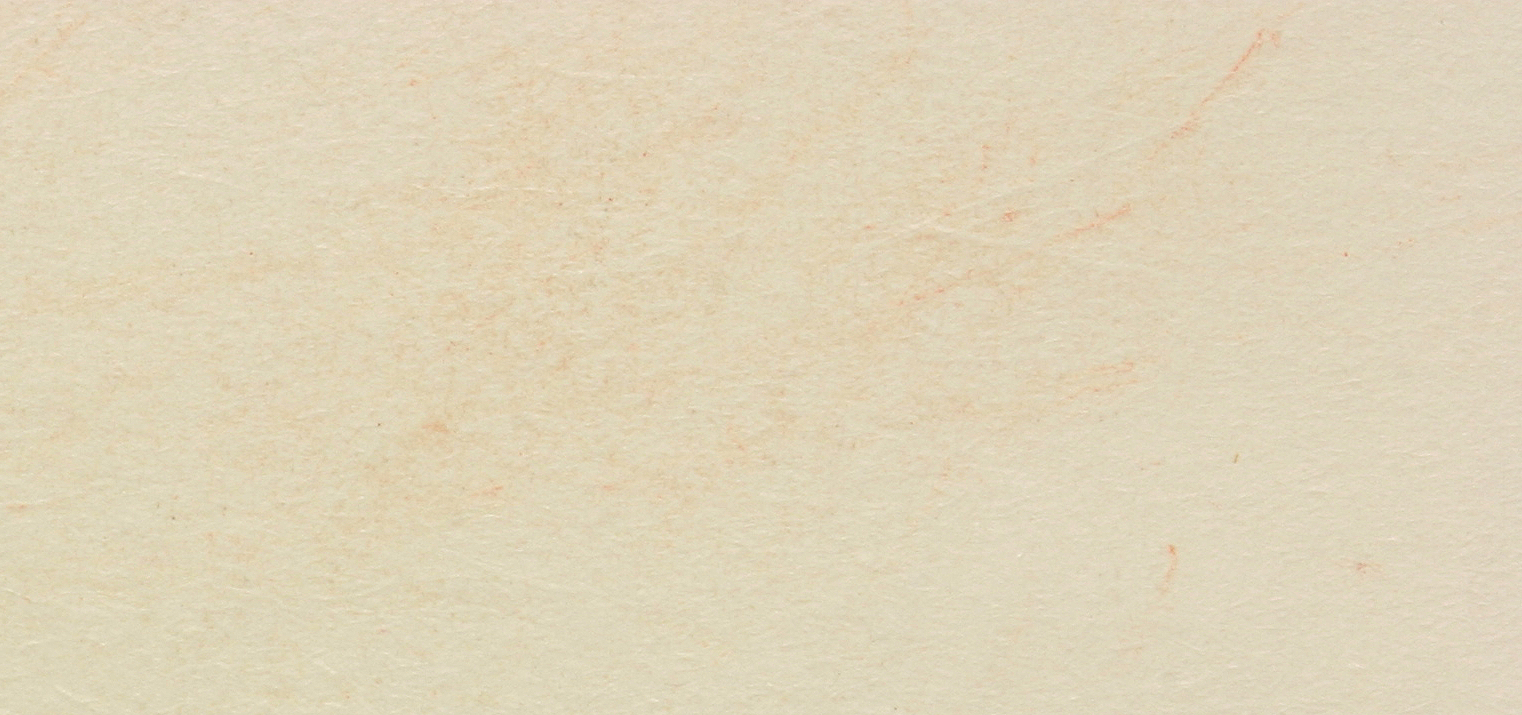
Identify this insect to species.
Crioceris smilacis
